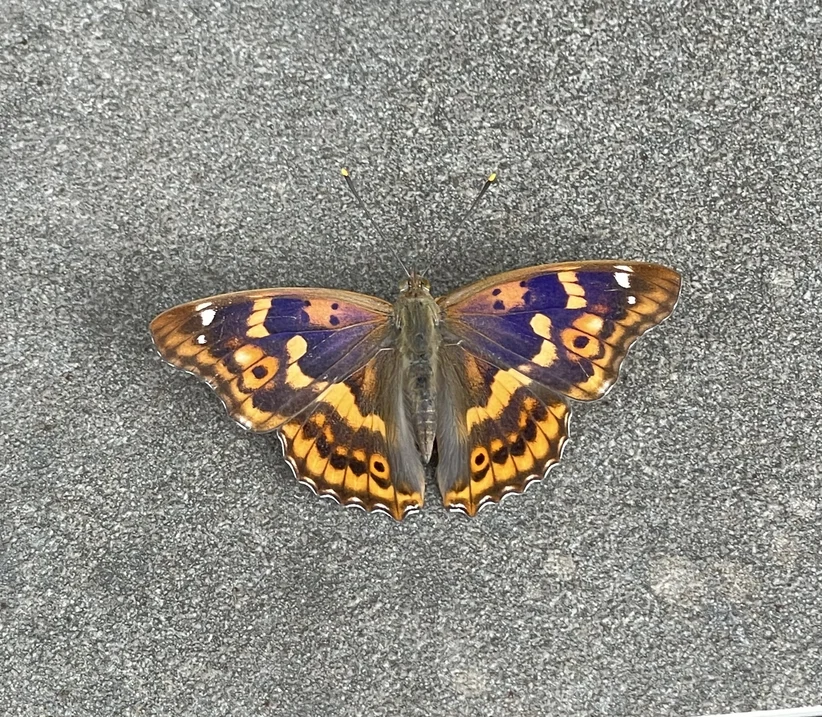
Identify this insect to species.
Apatura ilia
